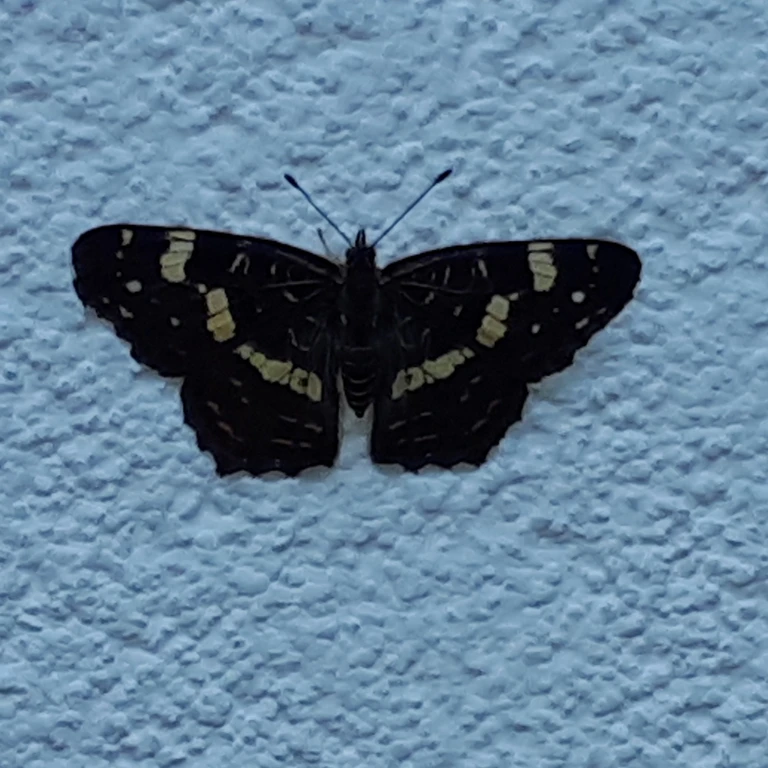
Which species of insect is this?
Araschnia levana
